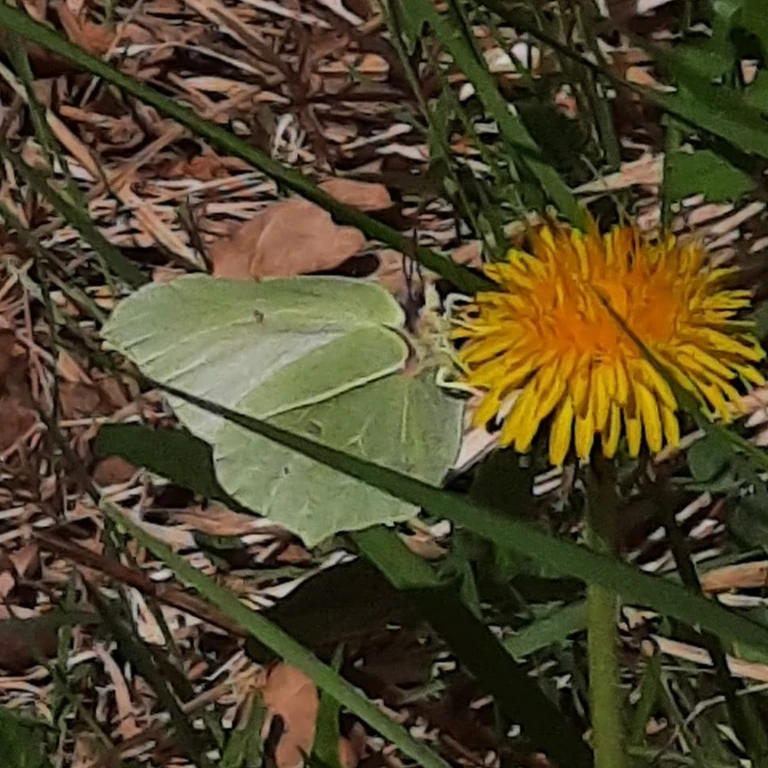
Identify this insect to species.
Gonepteryx rhamni
